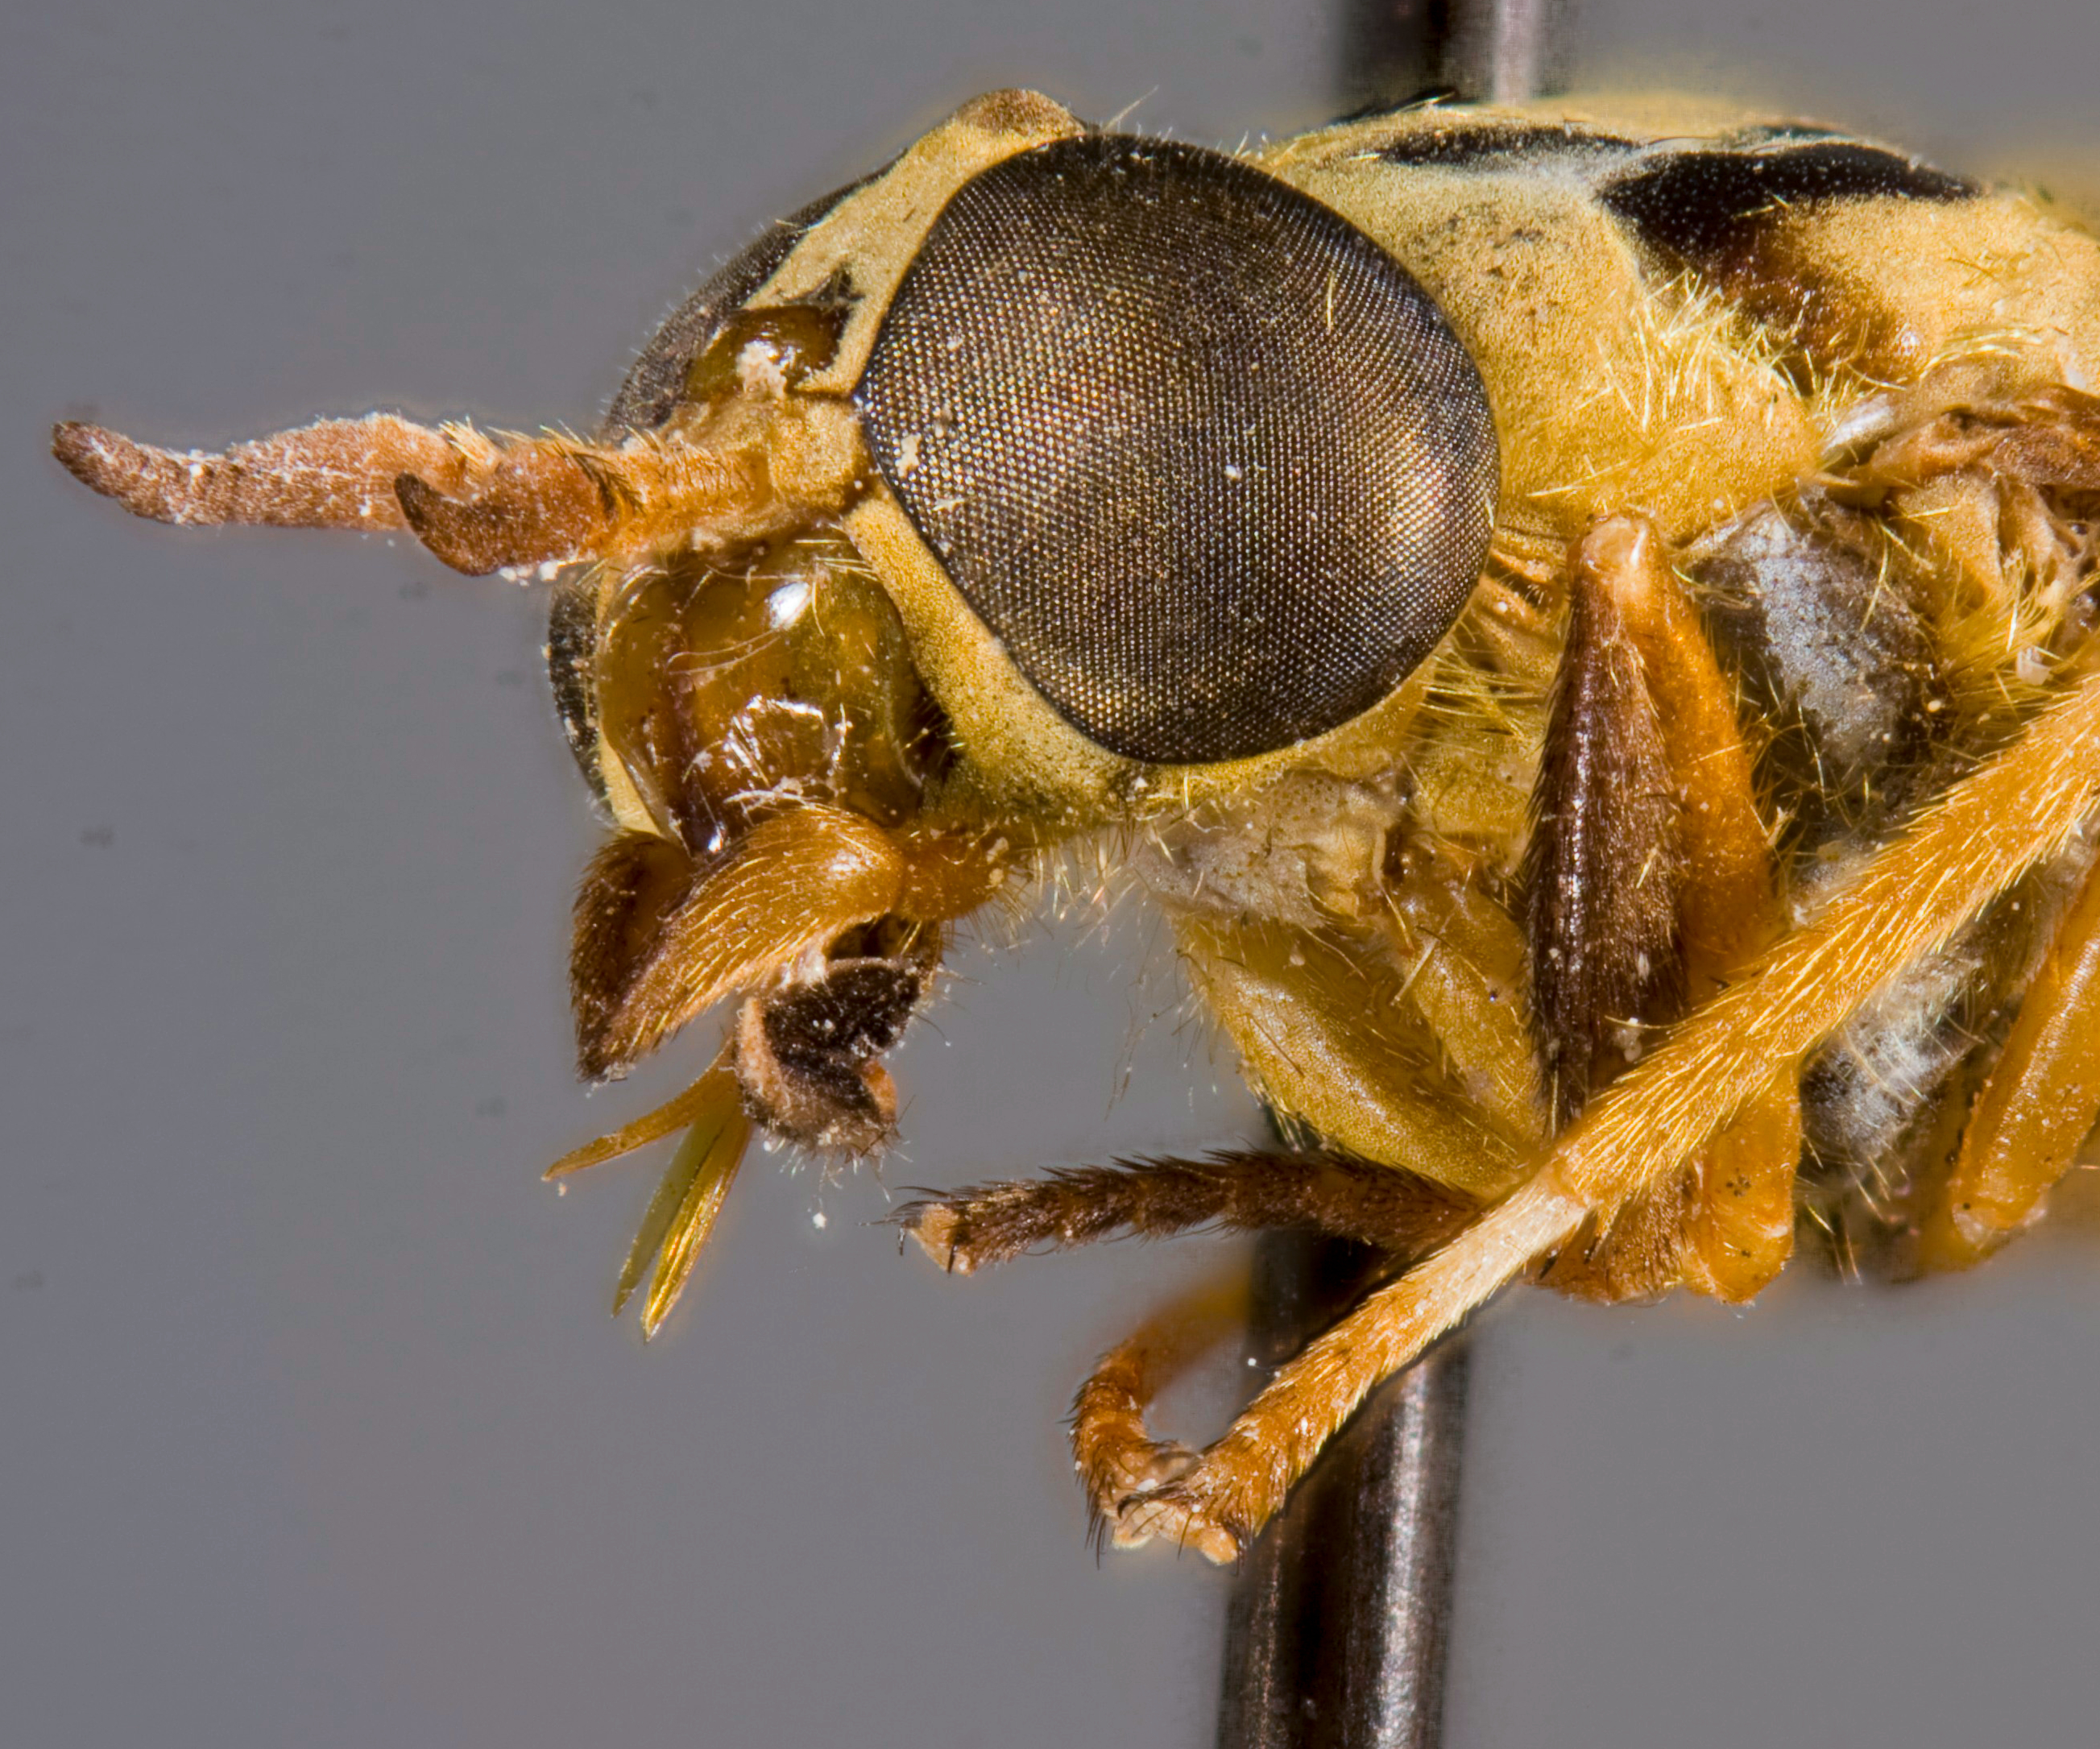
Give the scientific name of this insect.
Diachlorus anduzei
